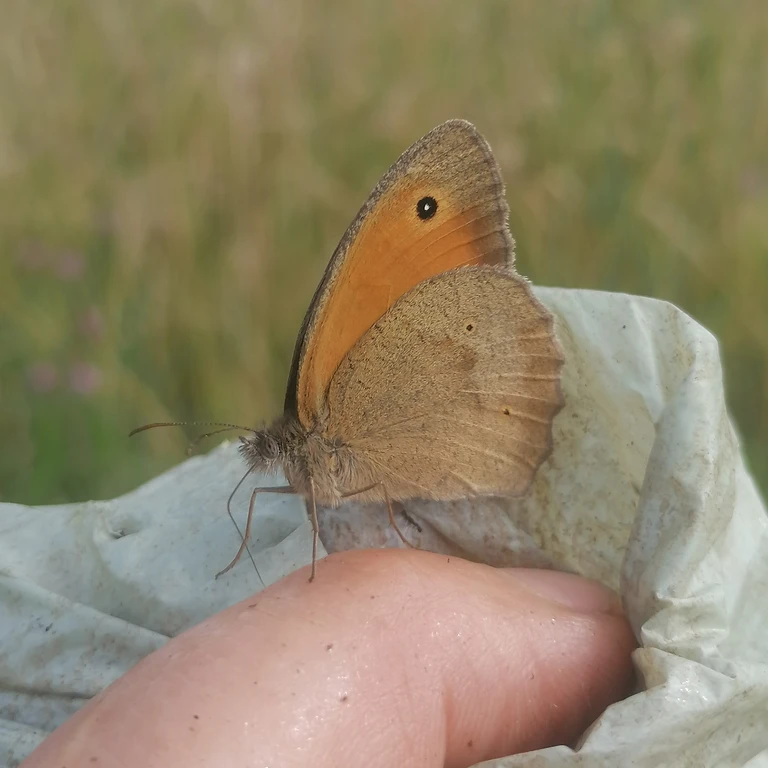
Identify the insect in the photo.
Maniola jurtina
